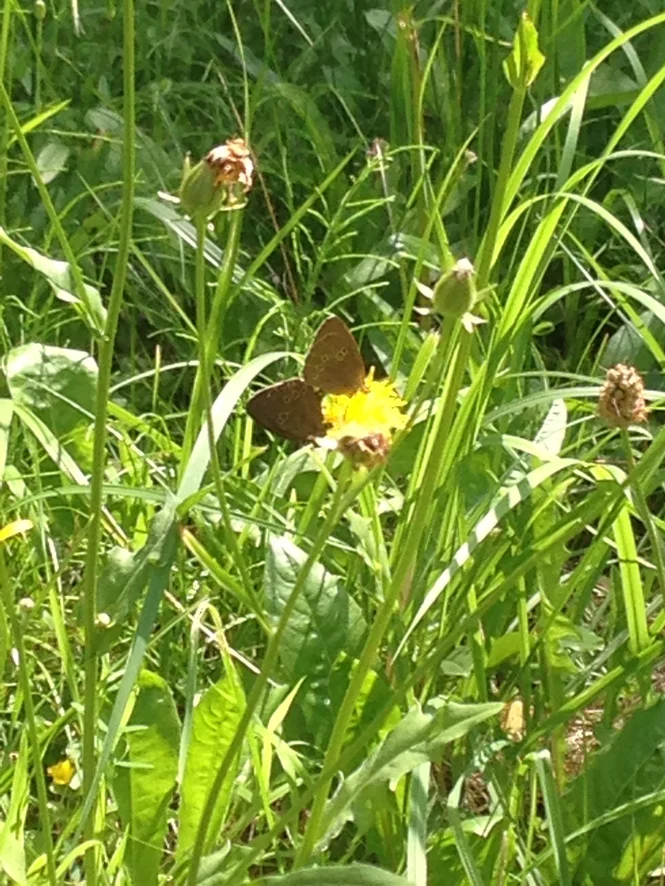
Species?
Aphantopus hyperantus
